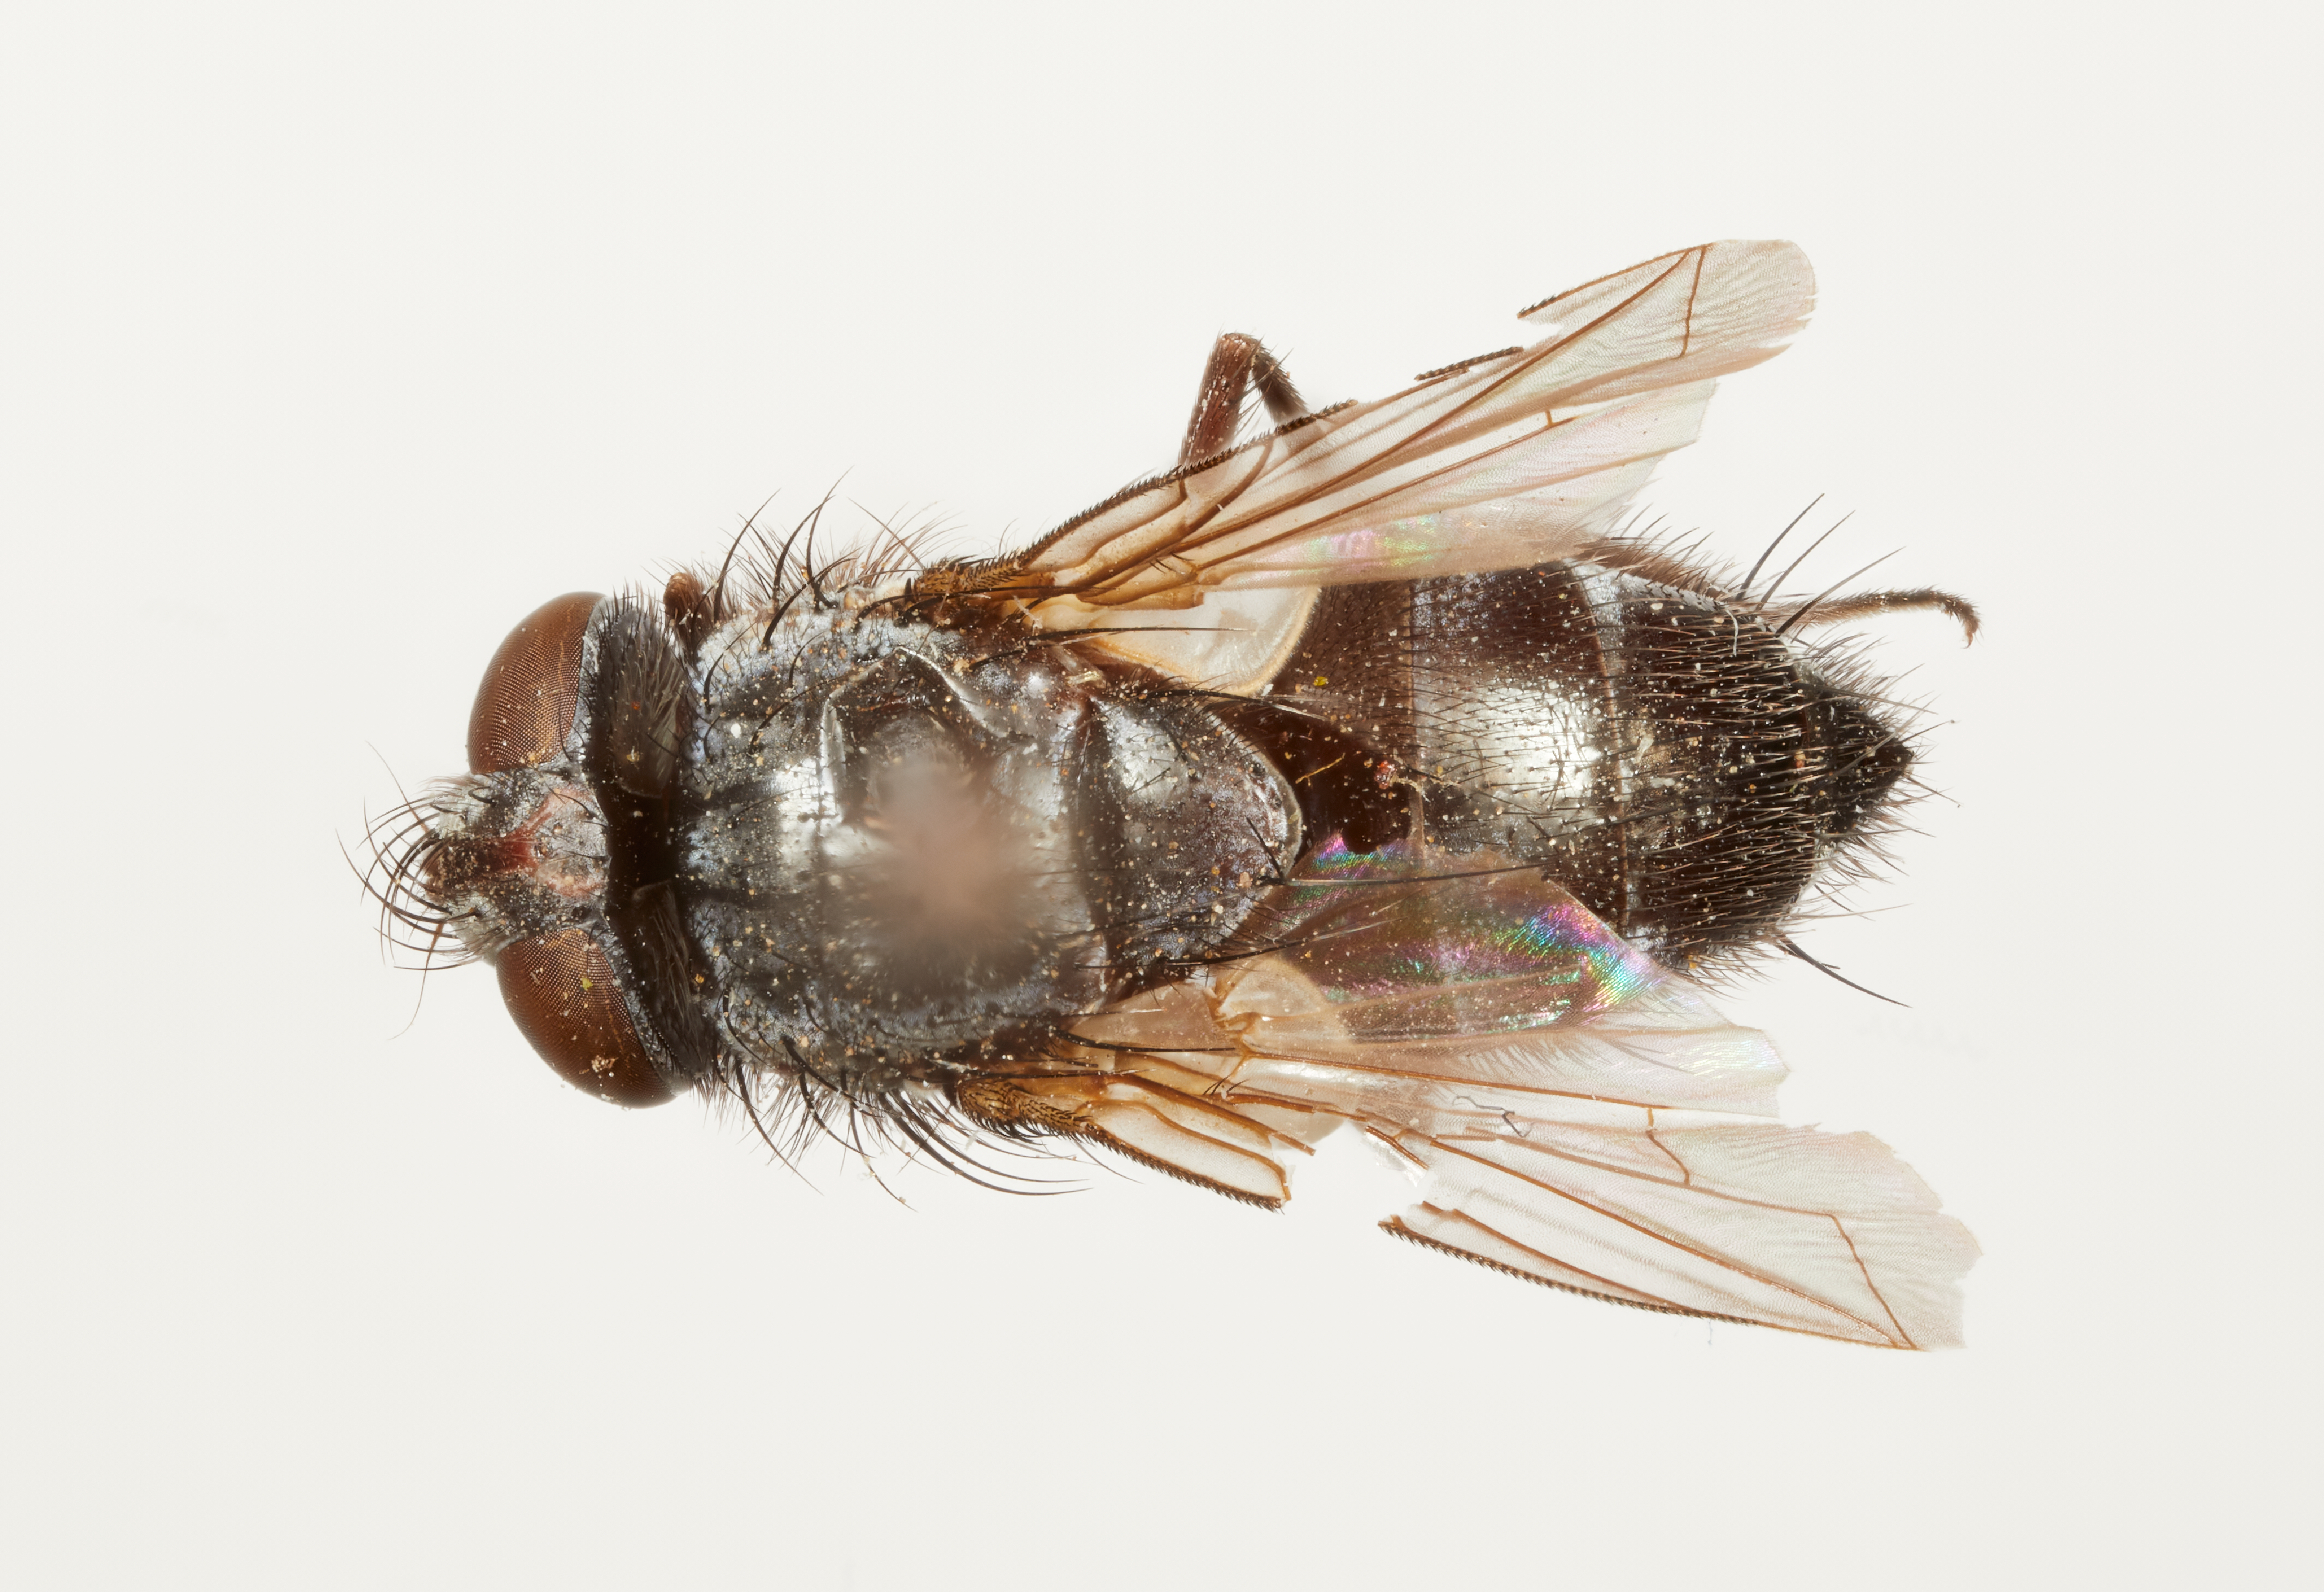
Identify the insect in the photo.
Aplomyodoria arida
